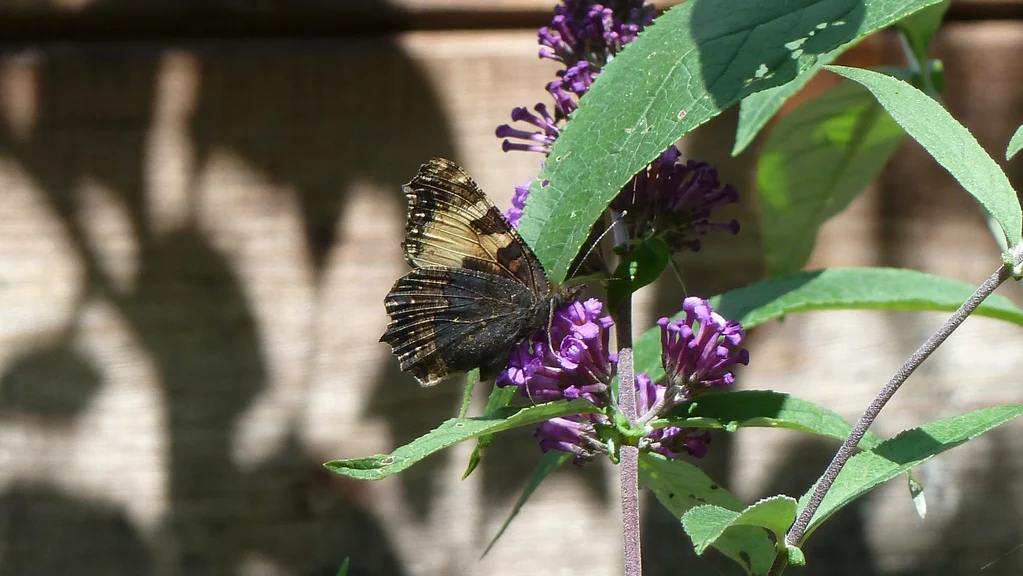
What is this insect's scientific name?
Aglais urticae
